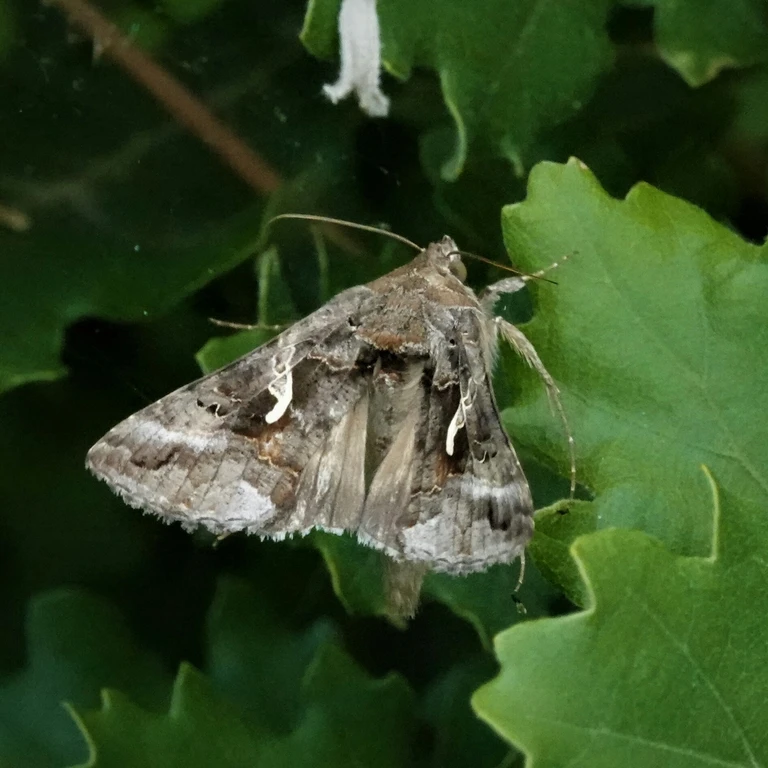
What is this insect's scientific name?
Autographa gamma
